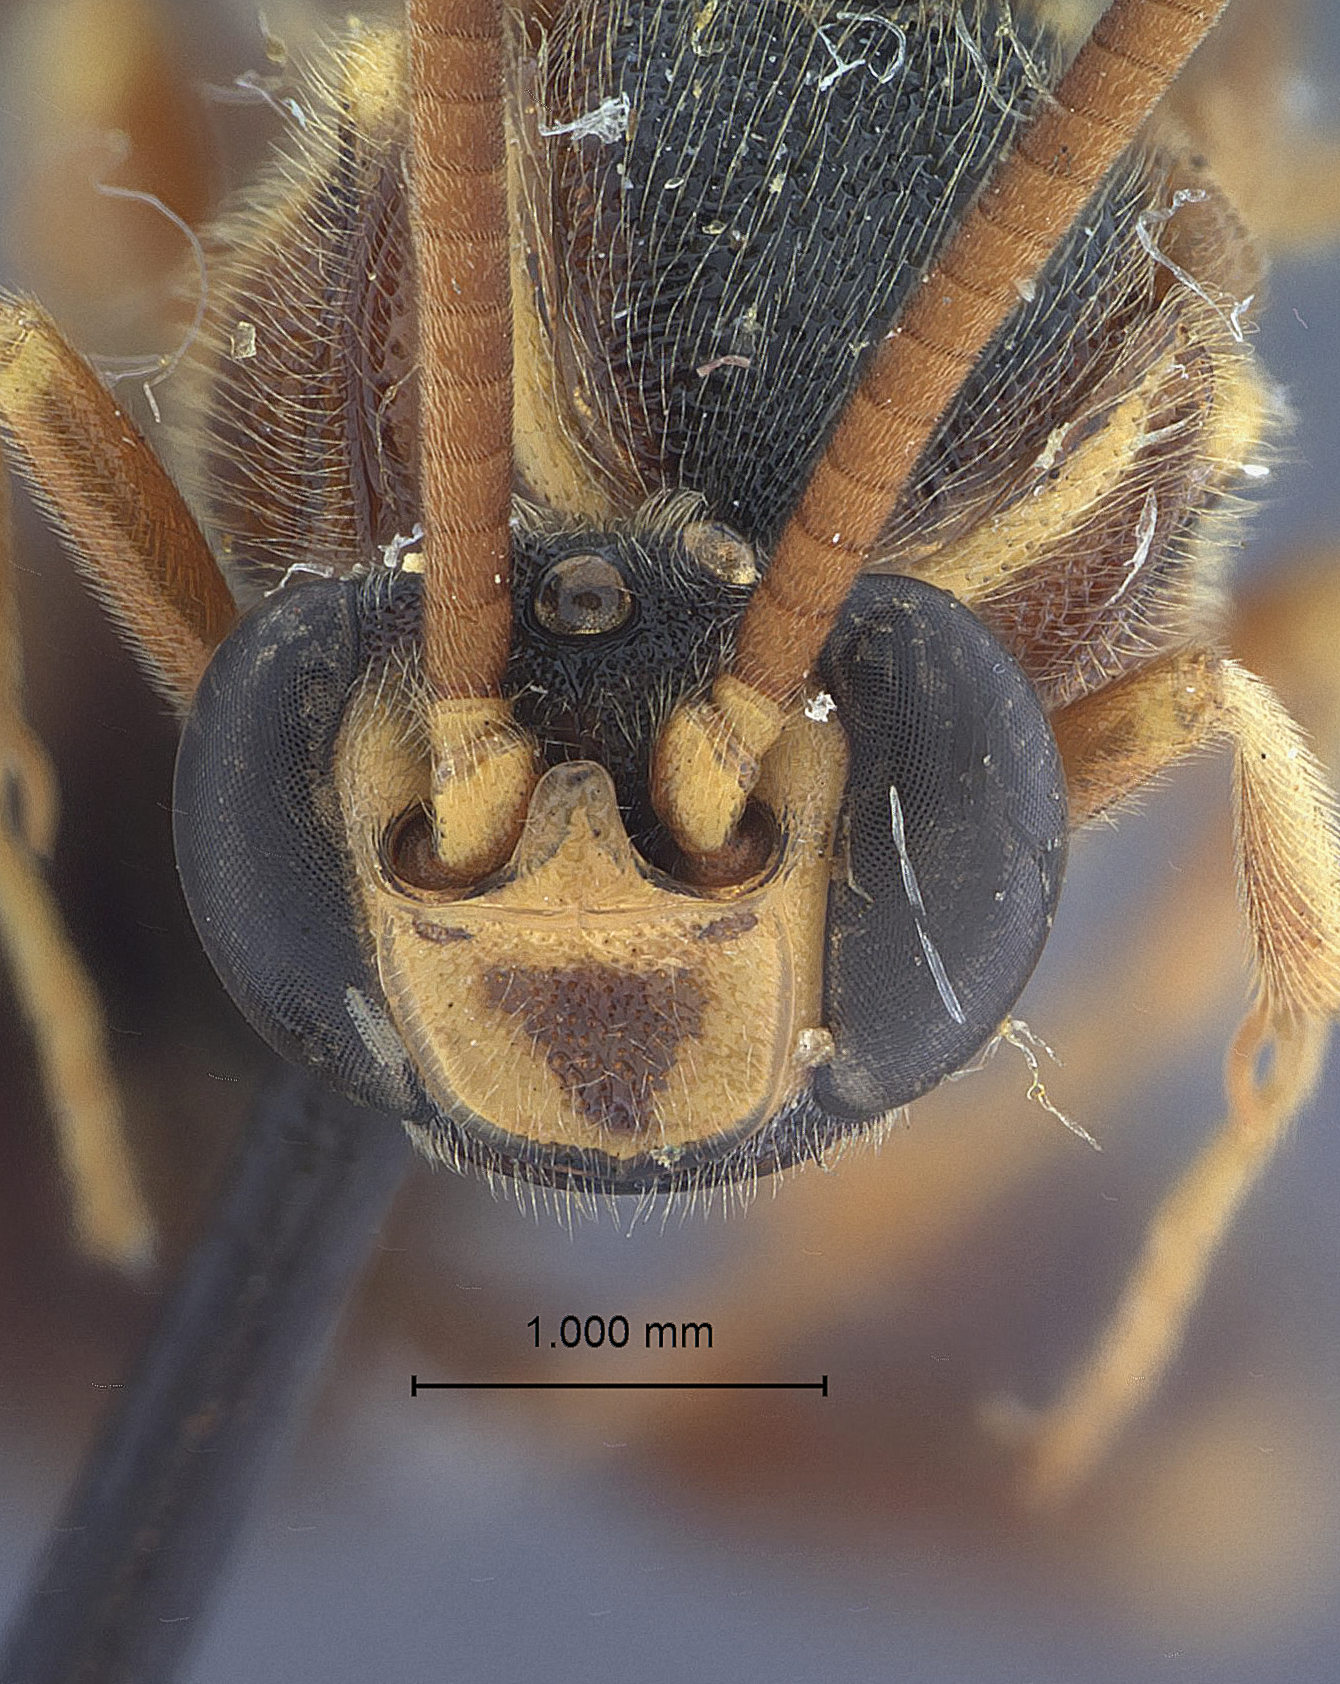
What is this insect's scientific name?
Metopius errantius
